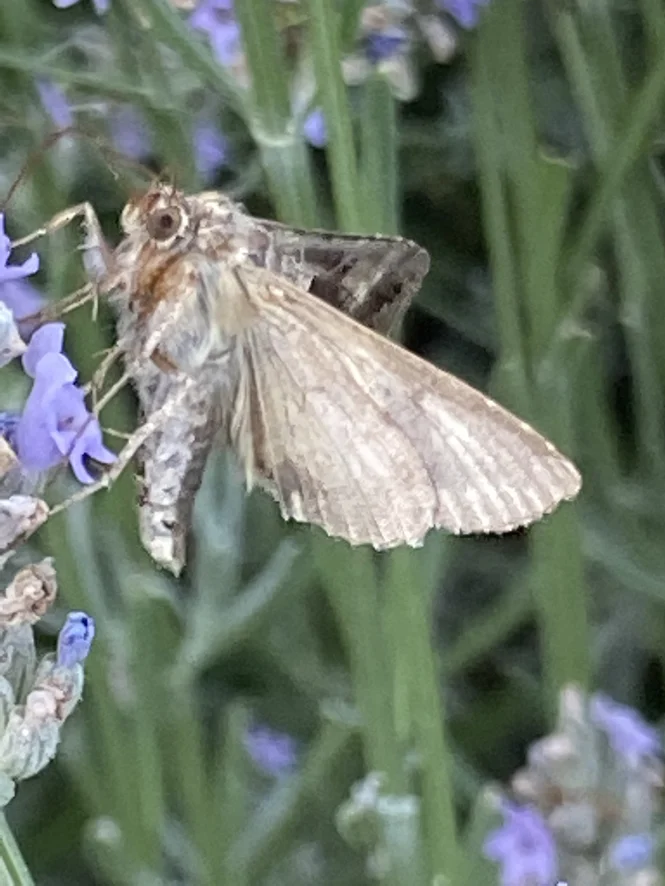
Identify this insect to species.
Autographa gamma
